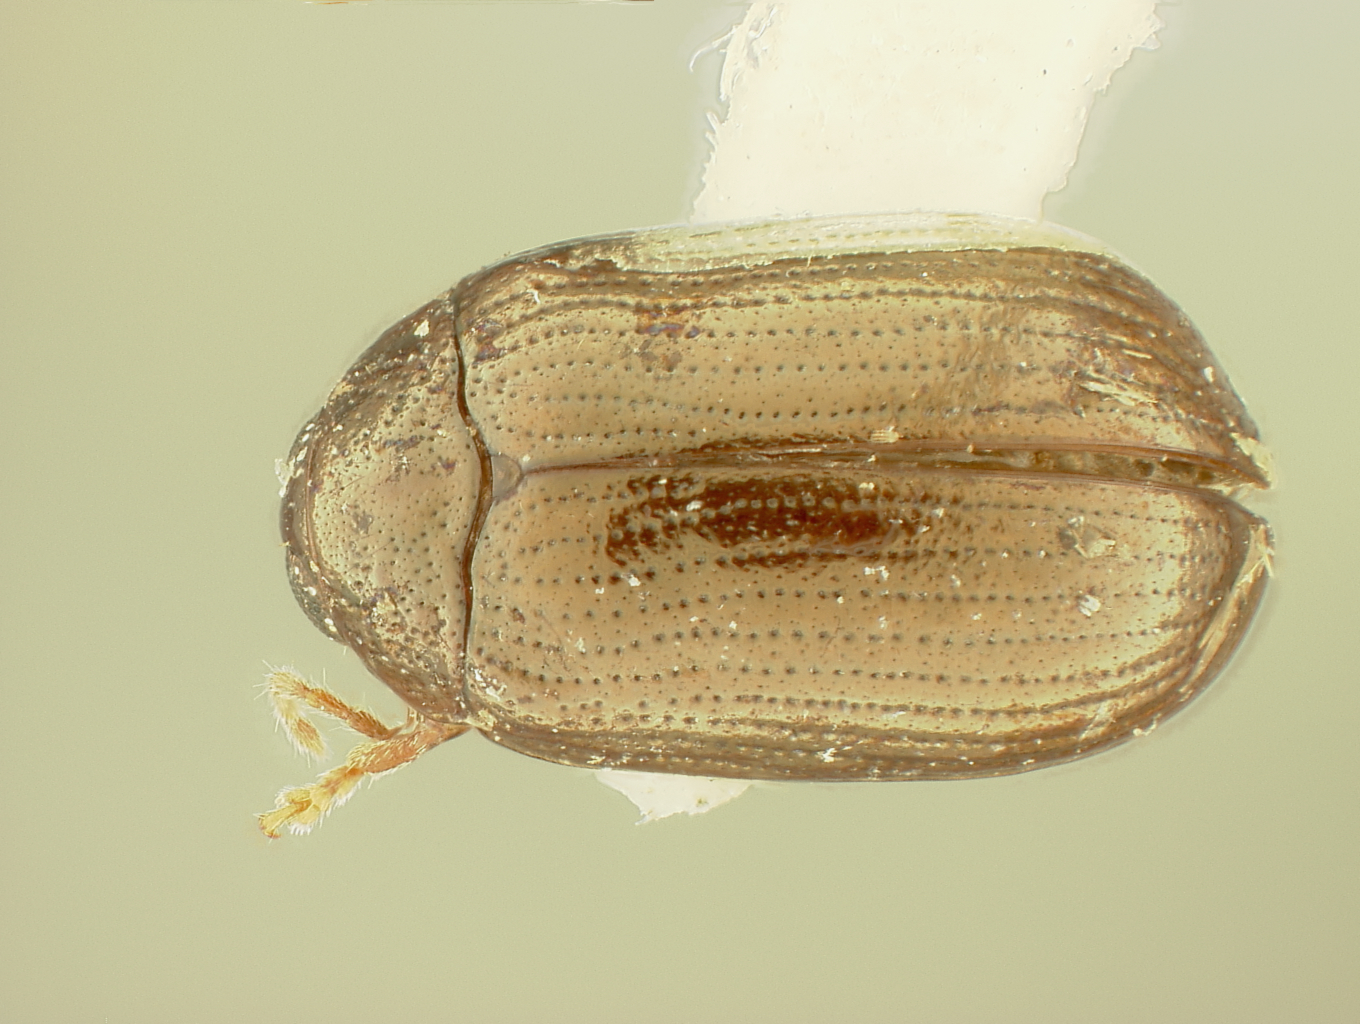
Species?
Apraea fulgens
